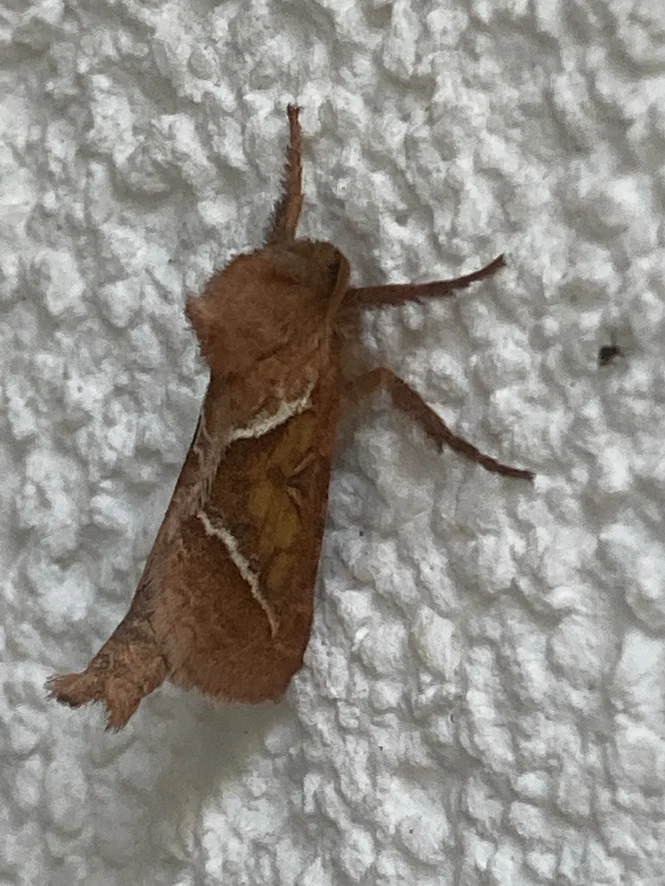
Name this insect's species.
Triodia sylvina
